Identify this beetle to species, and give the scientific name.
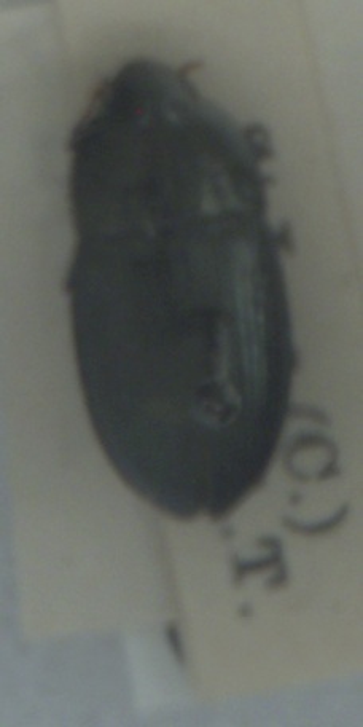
Amara ovata
